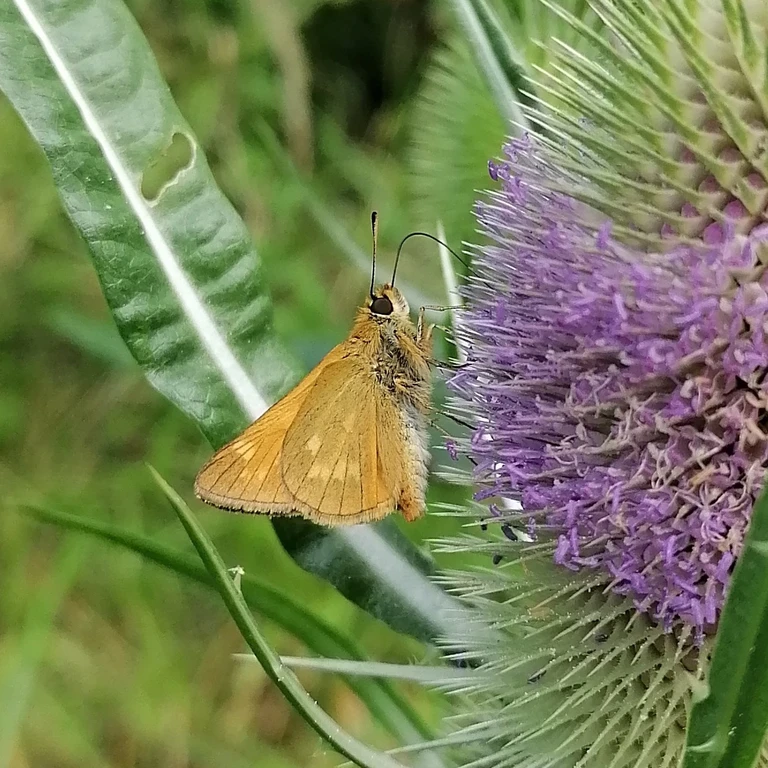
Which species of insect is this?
Ochlodes sylvanus (also Ochlodes venata)
